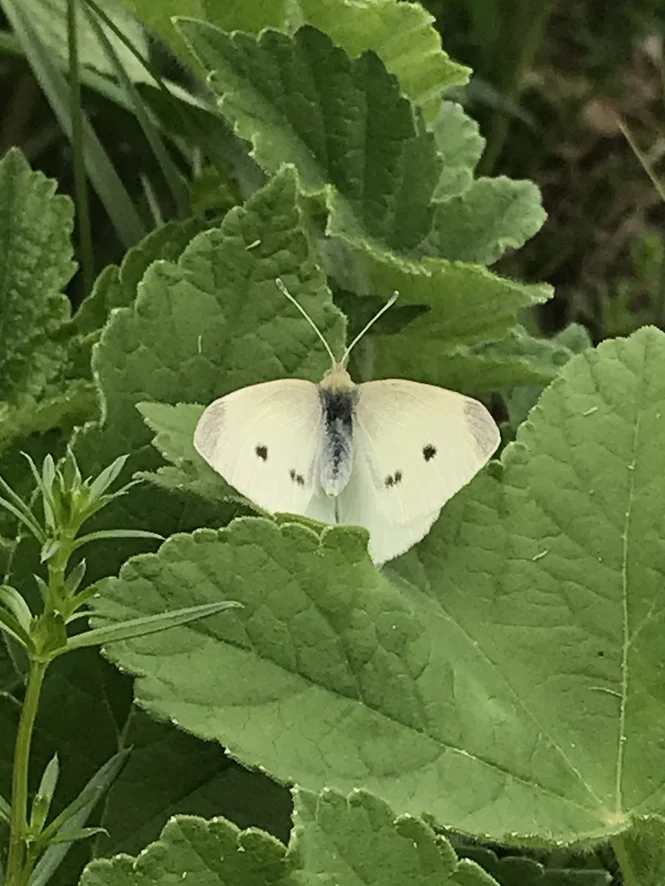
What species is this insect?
Pieris rapae
